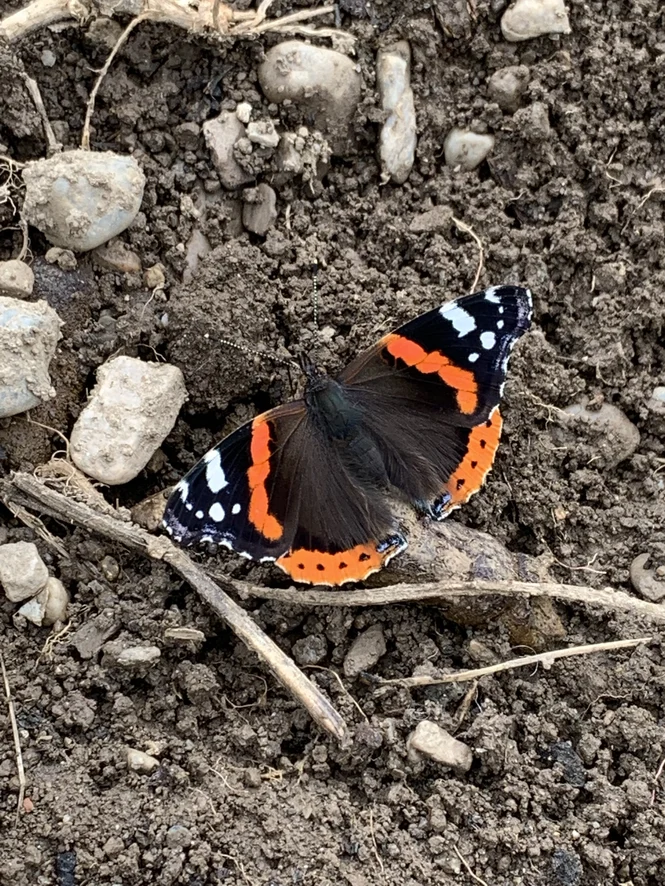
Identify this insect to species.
Vanessa atalanta
